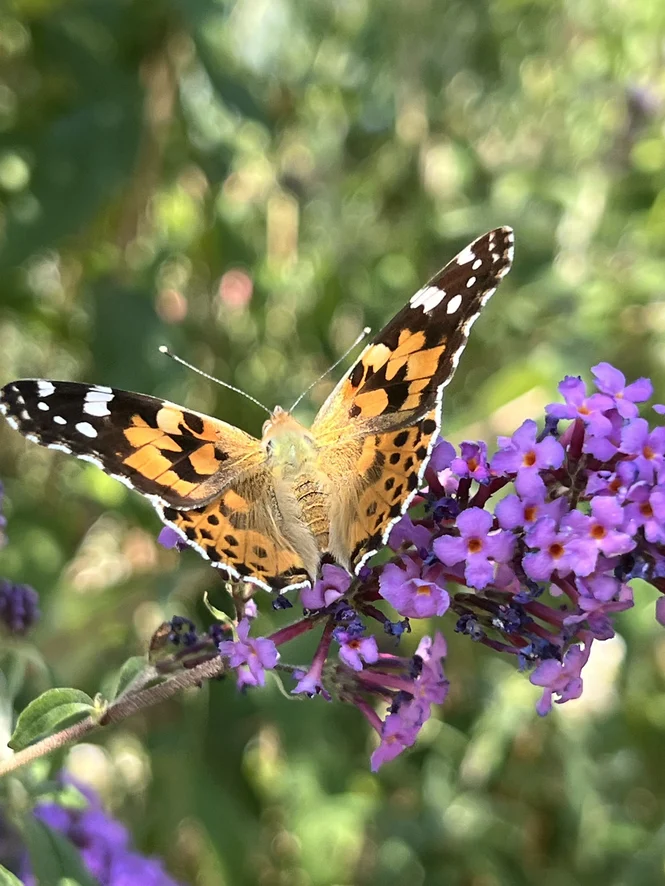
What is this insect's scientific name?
Vanessa cardui
